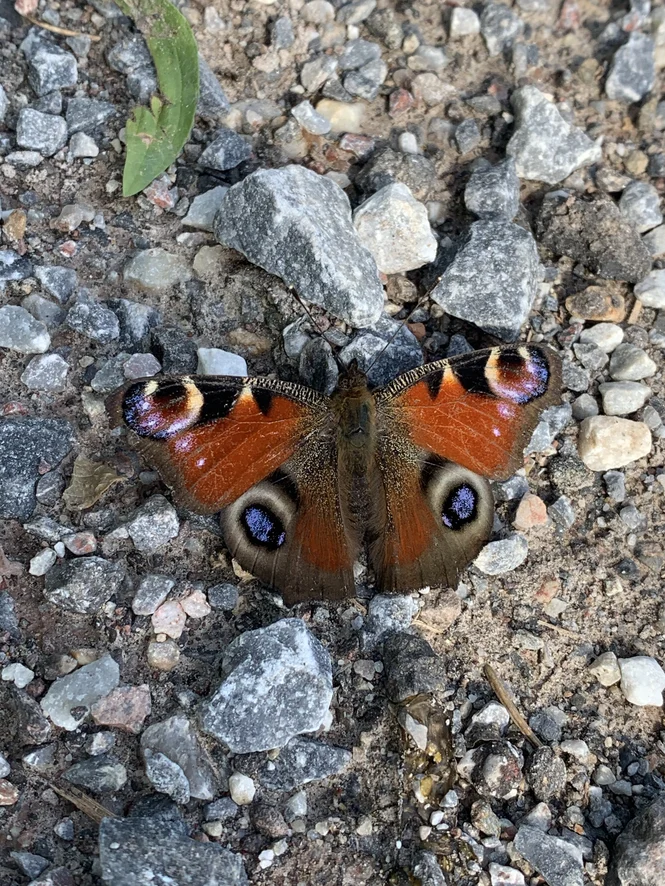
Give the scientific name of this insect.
Aglais io
